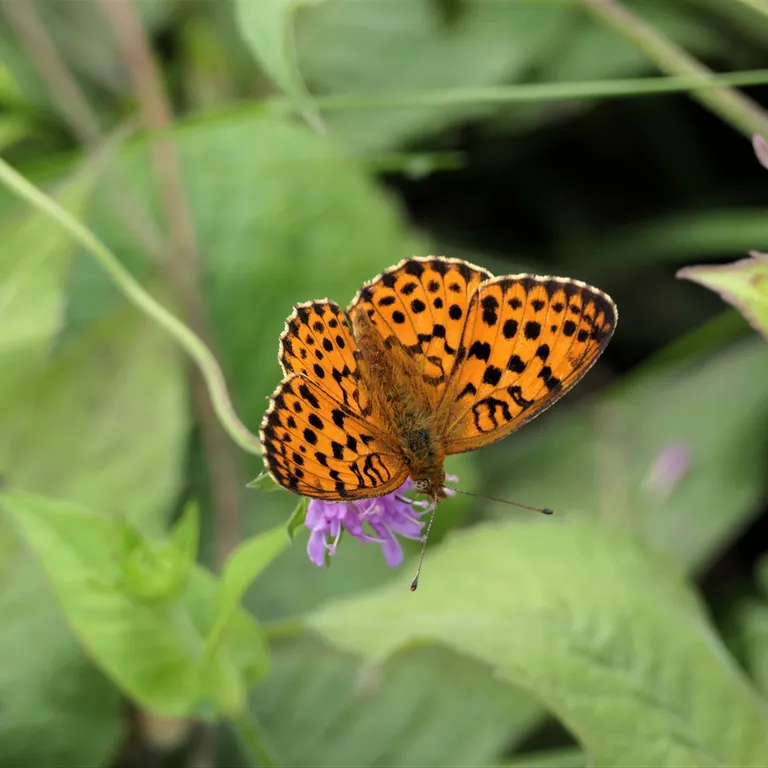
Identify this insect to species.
Brenthis daphne
